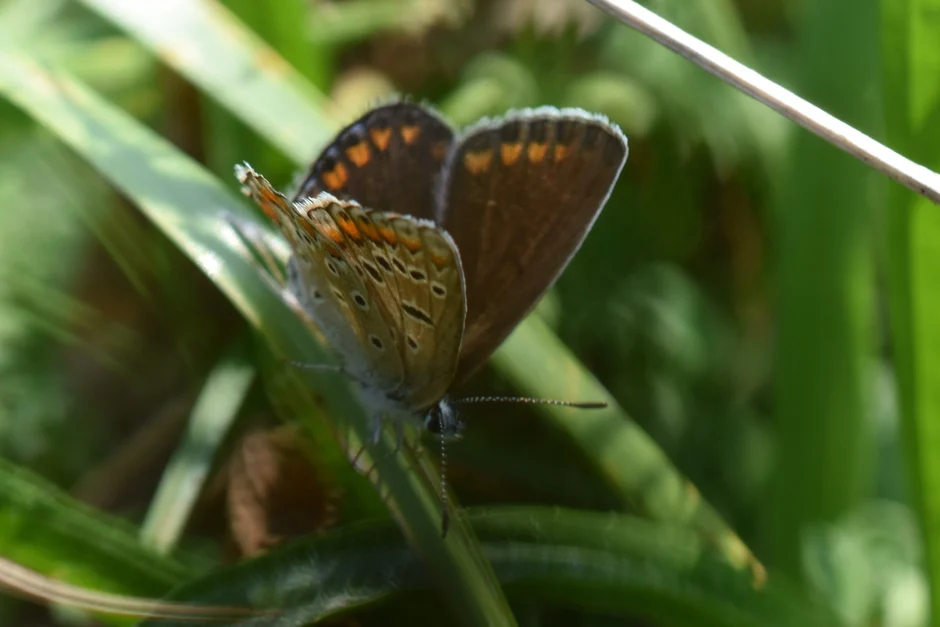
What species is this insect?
Polyommatus icarus
